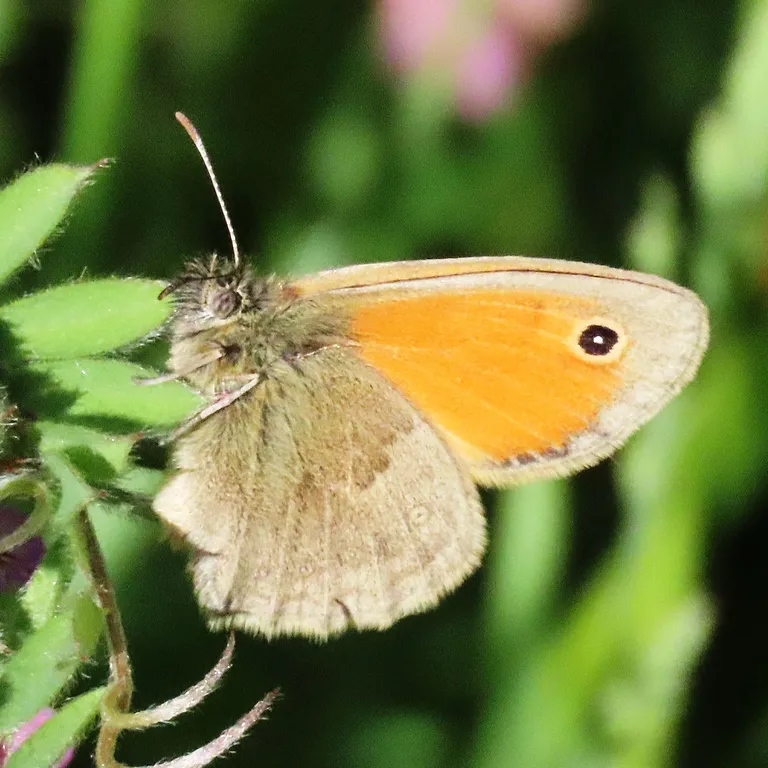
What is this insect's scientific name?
Coenonympha pamphilus
